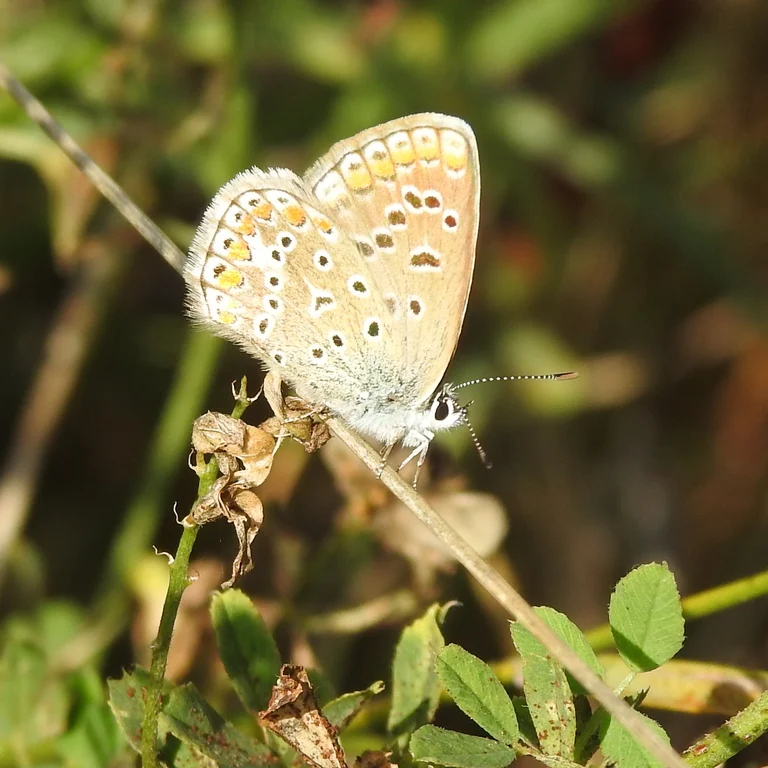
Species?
Polyommatus icarus
